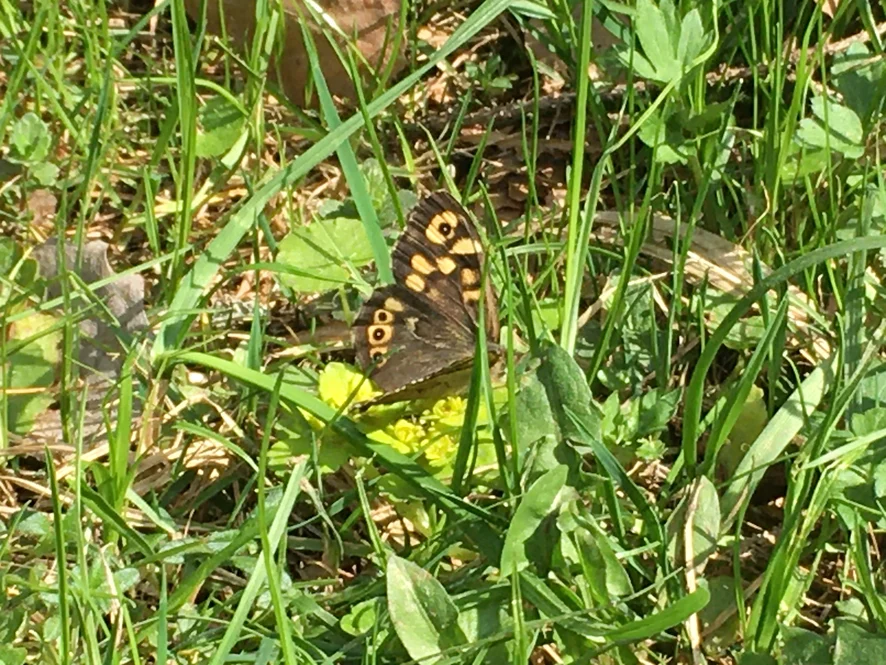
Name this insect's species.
Pararge aegeria
